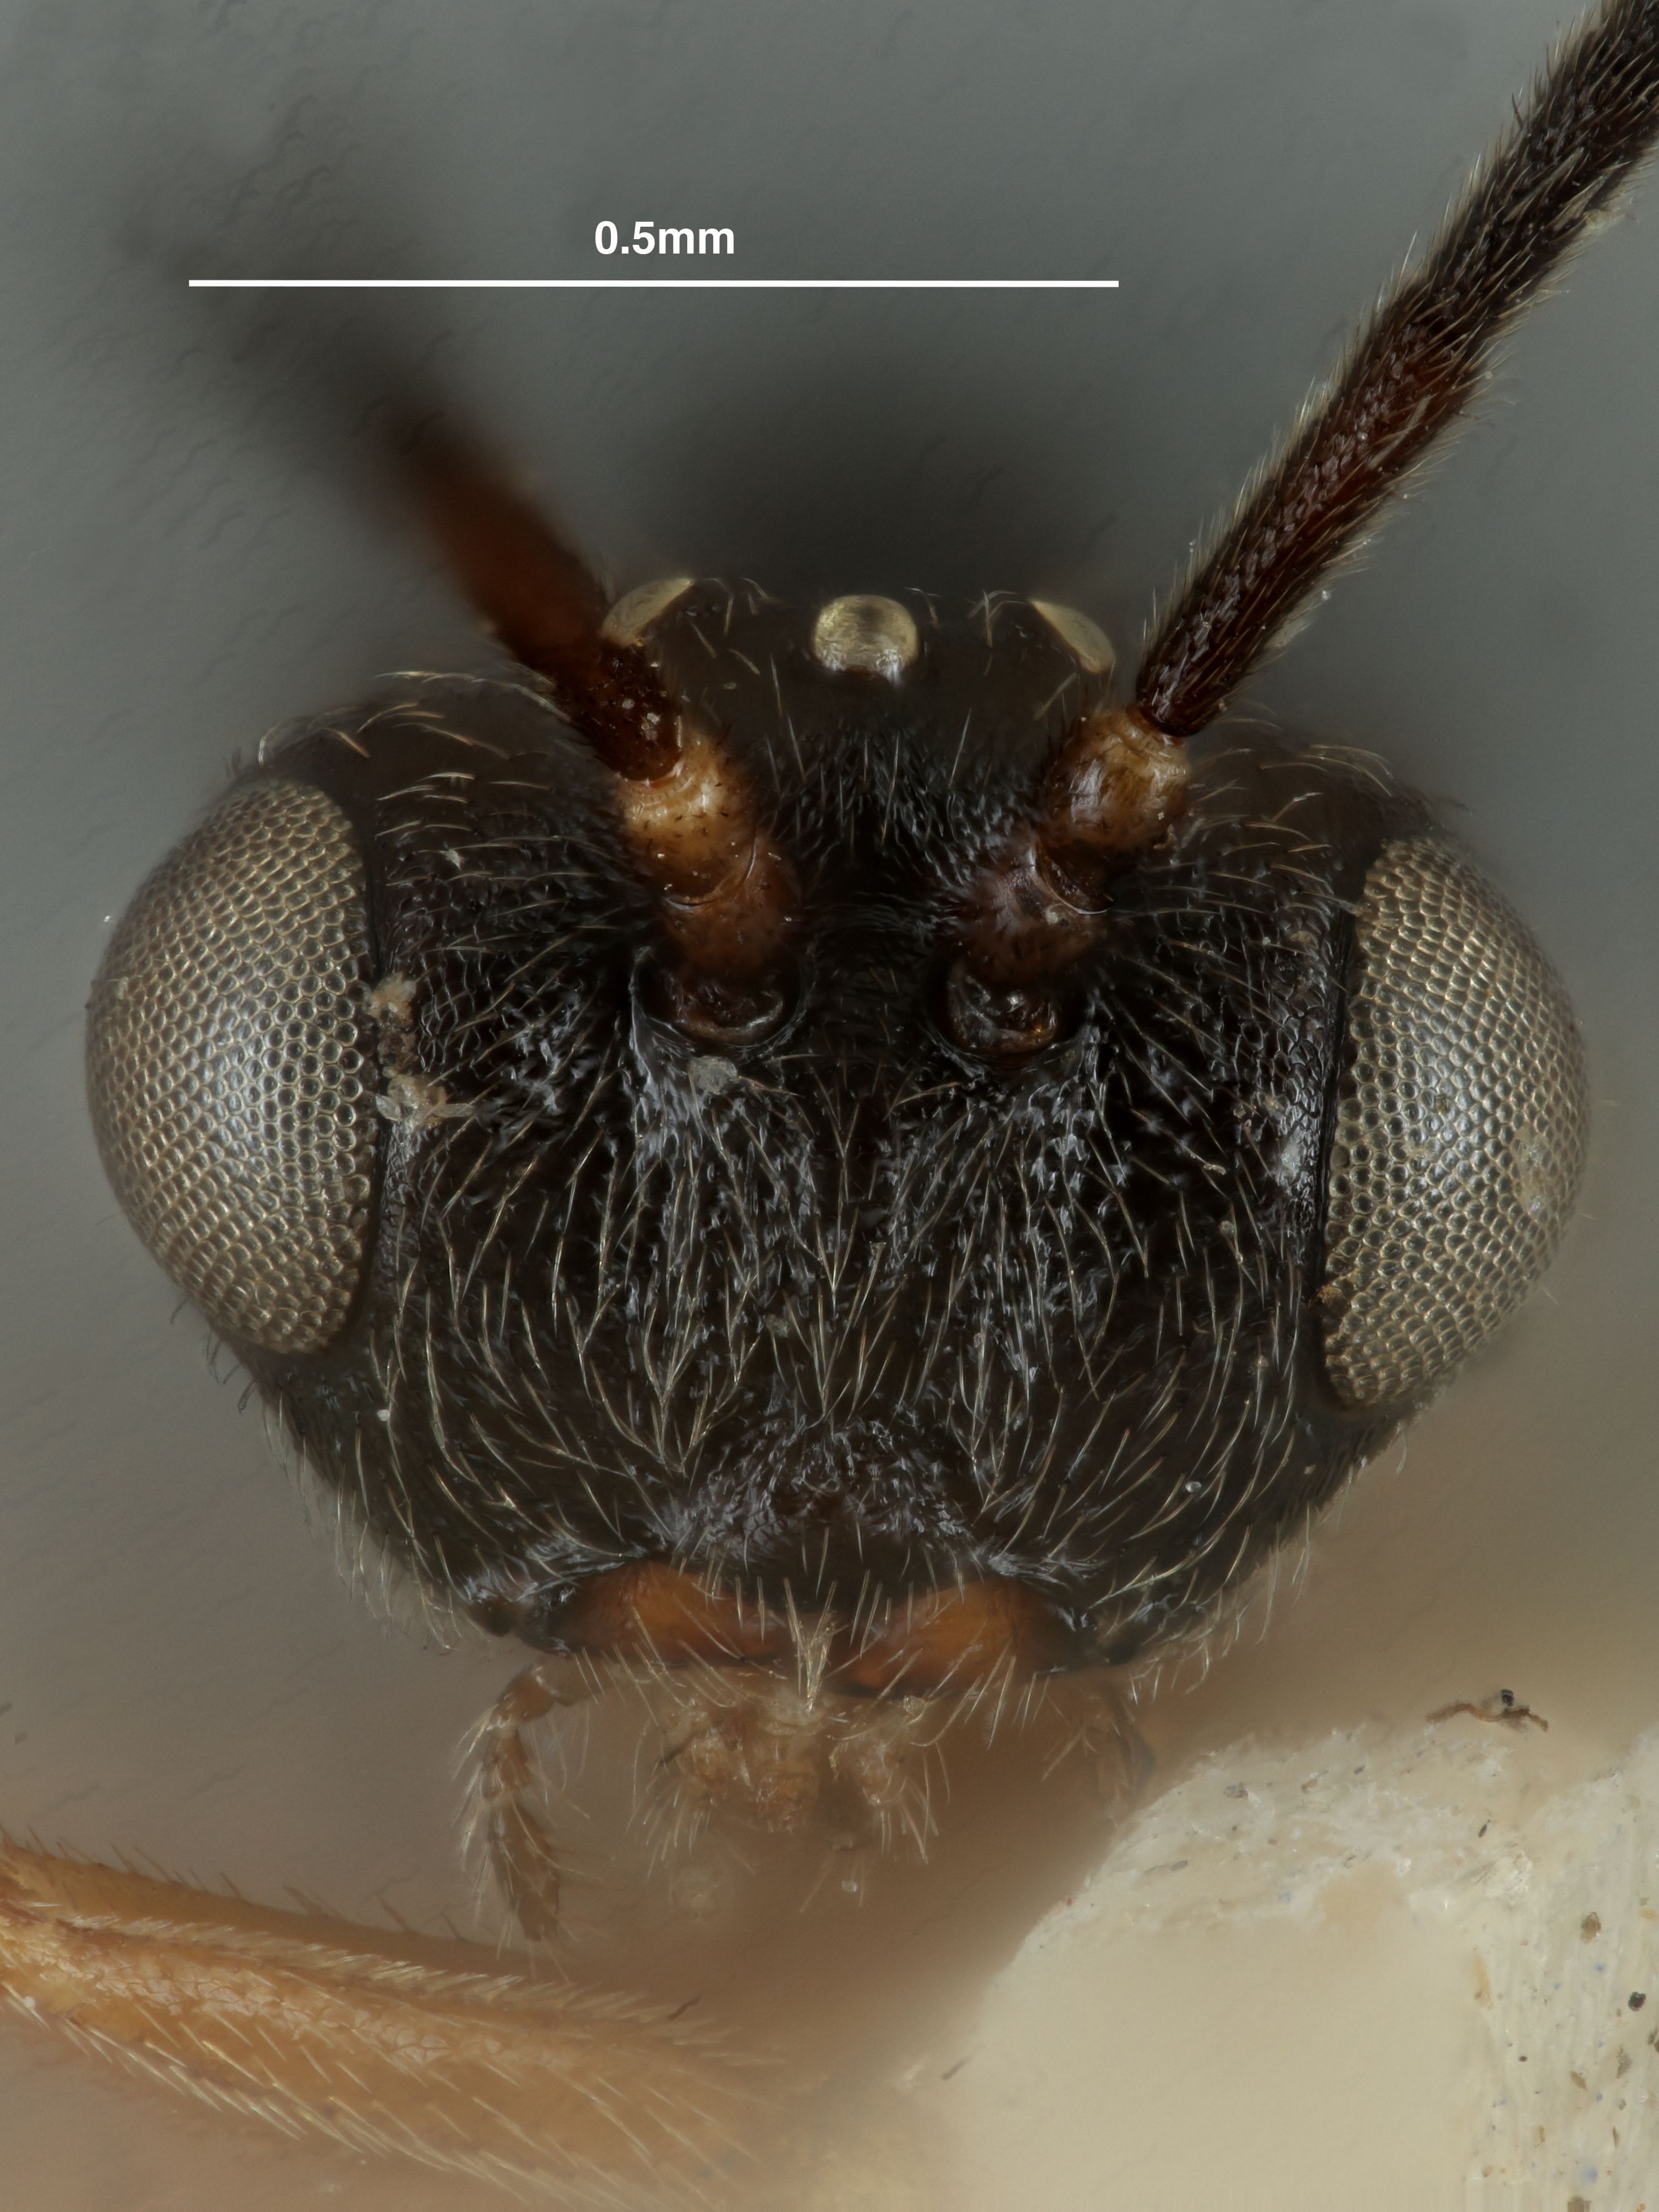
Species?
Diplolepis lens
